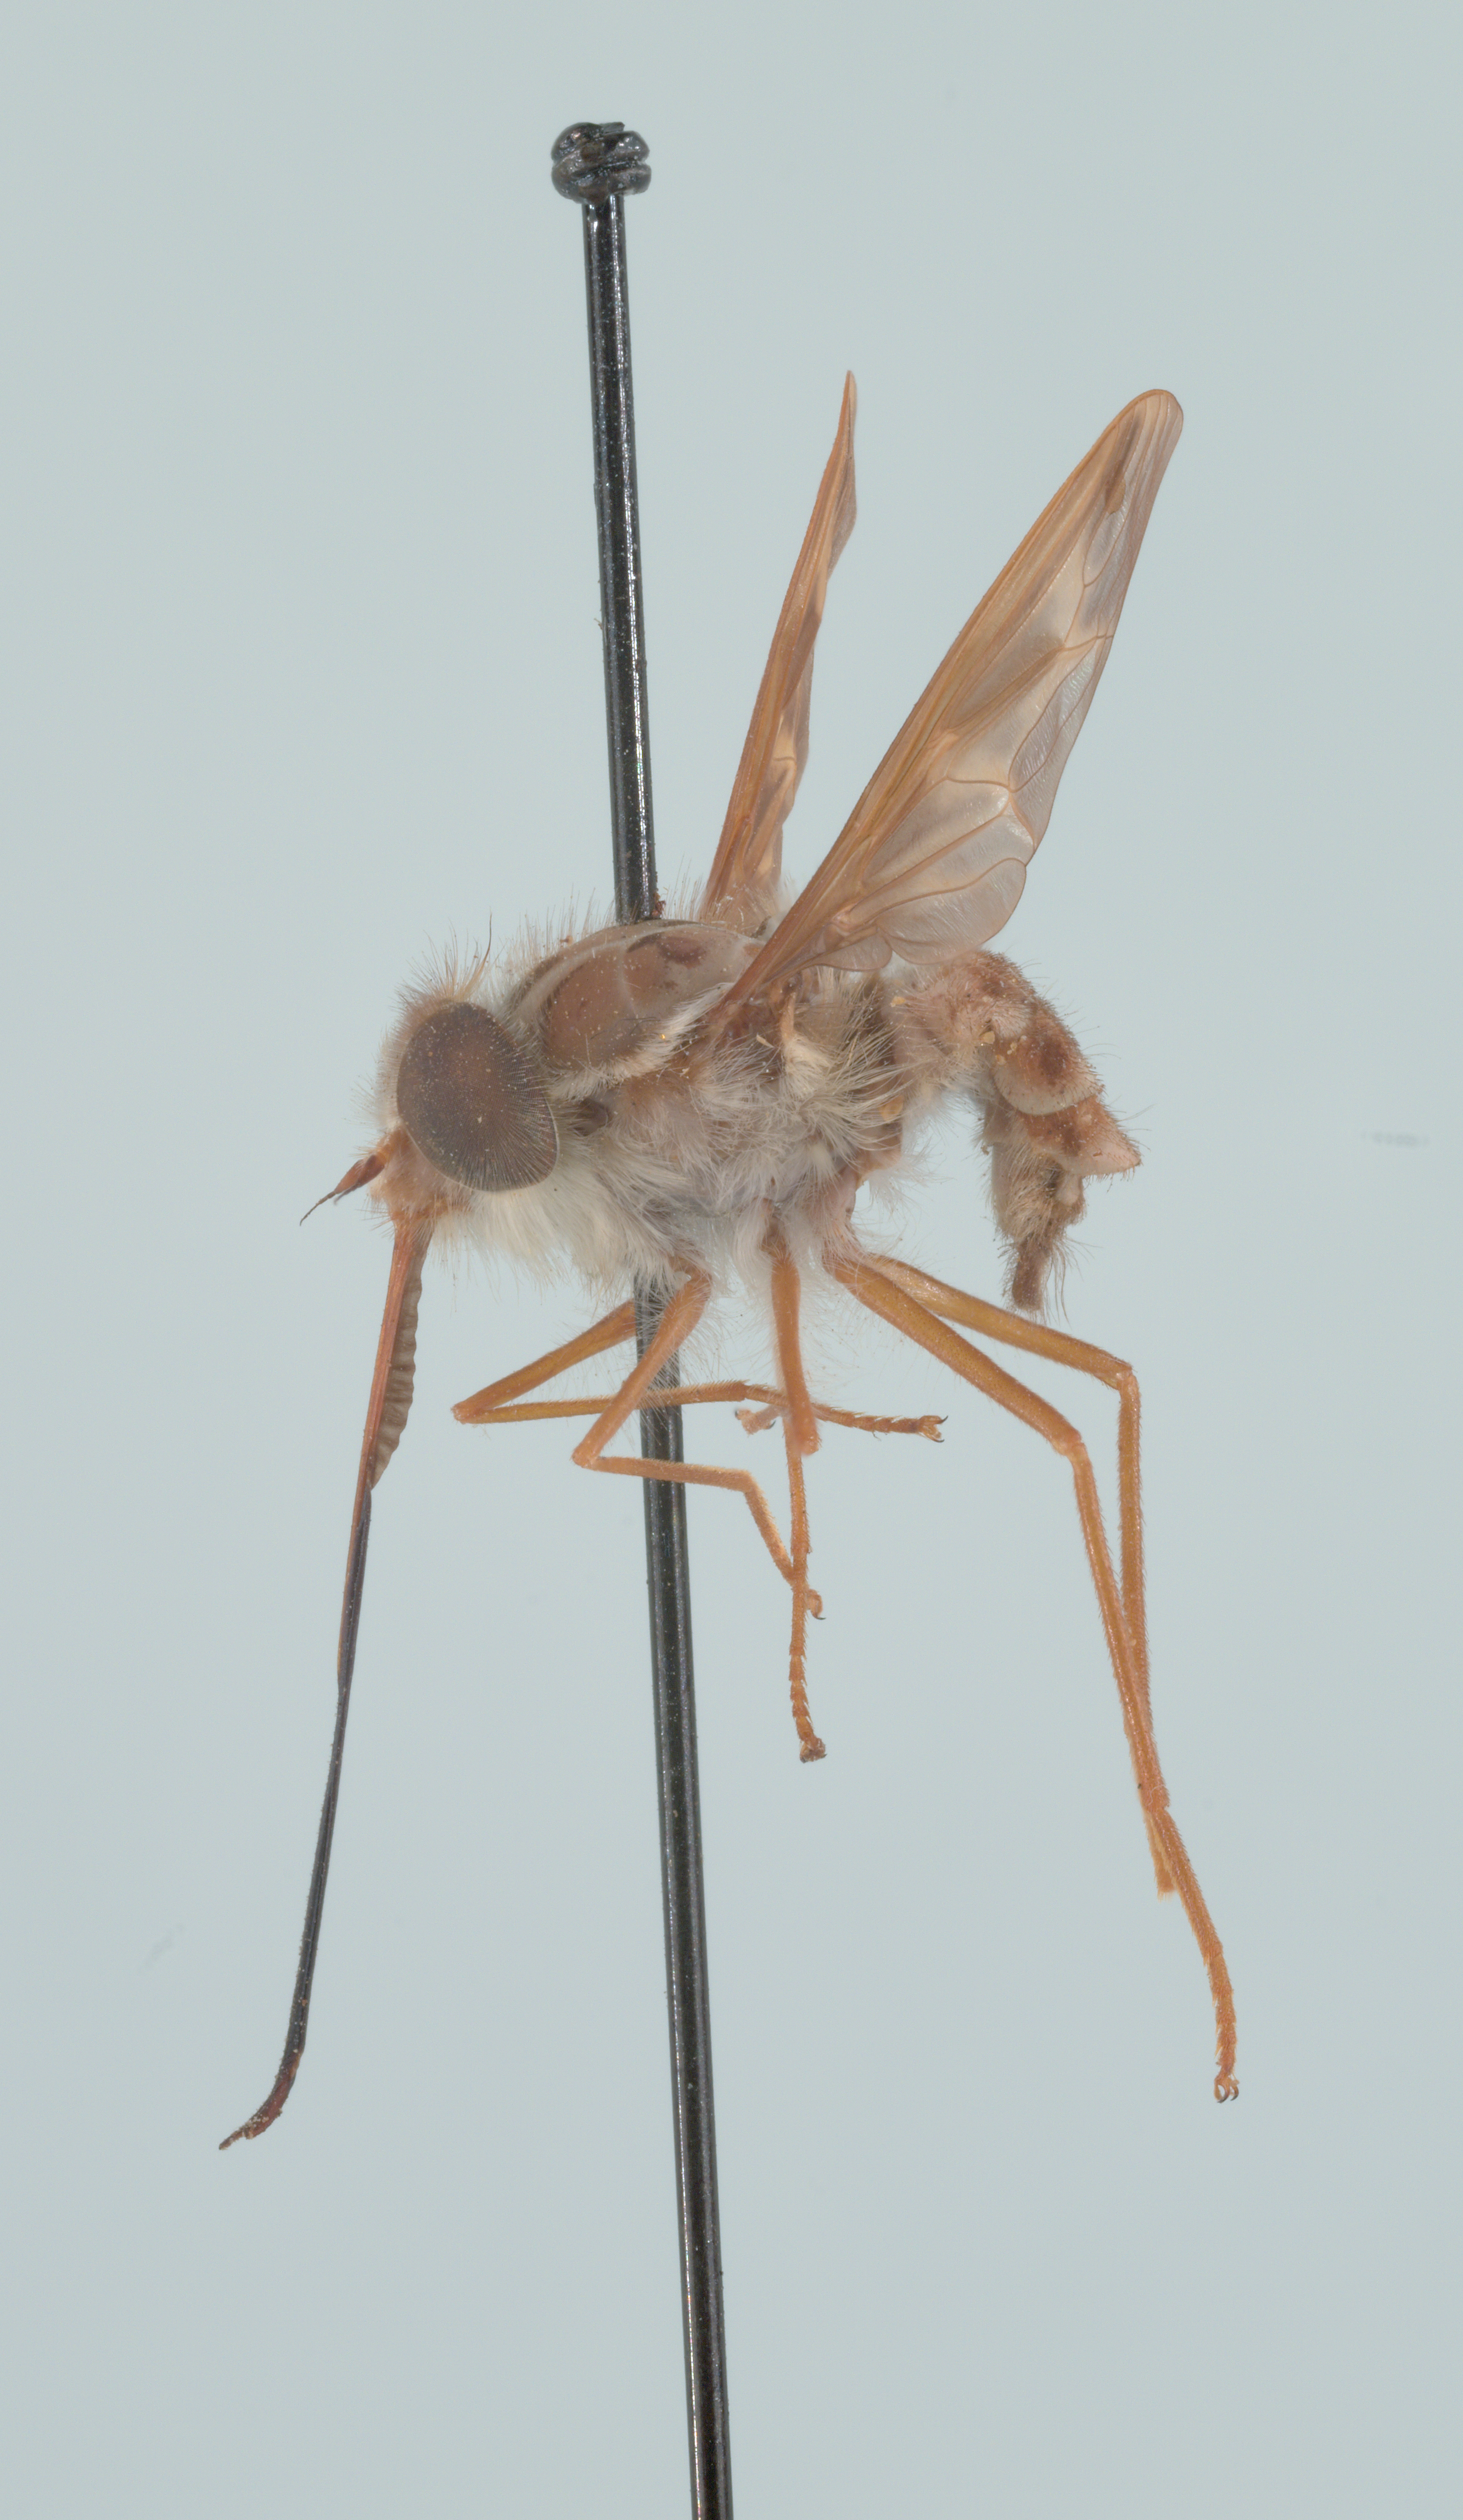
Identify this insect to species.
Hirmoneura nubipennis (also Trichophthalma nubipennis)
